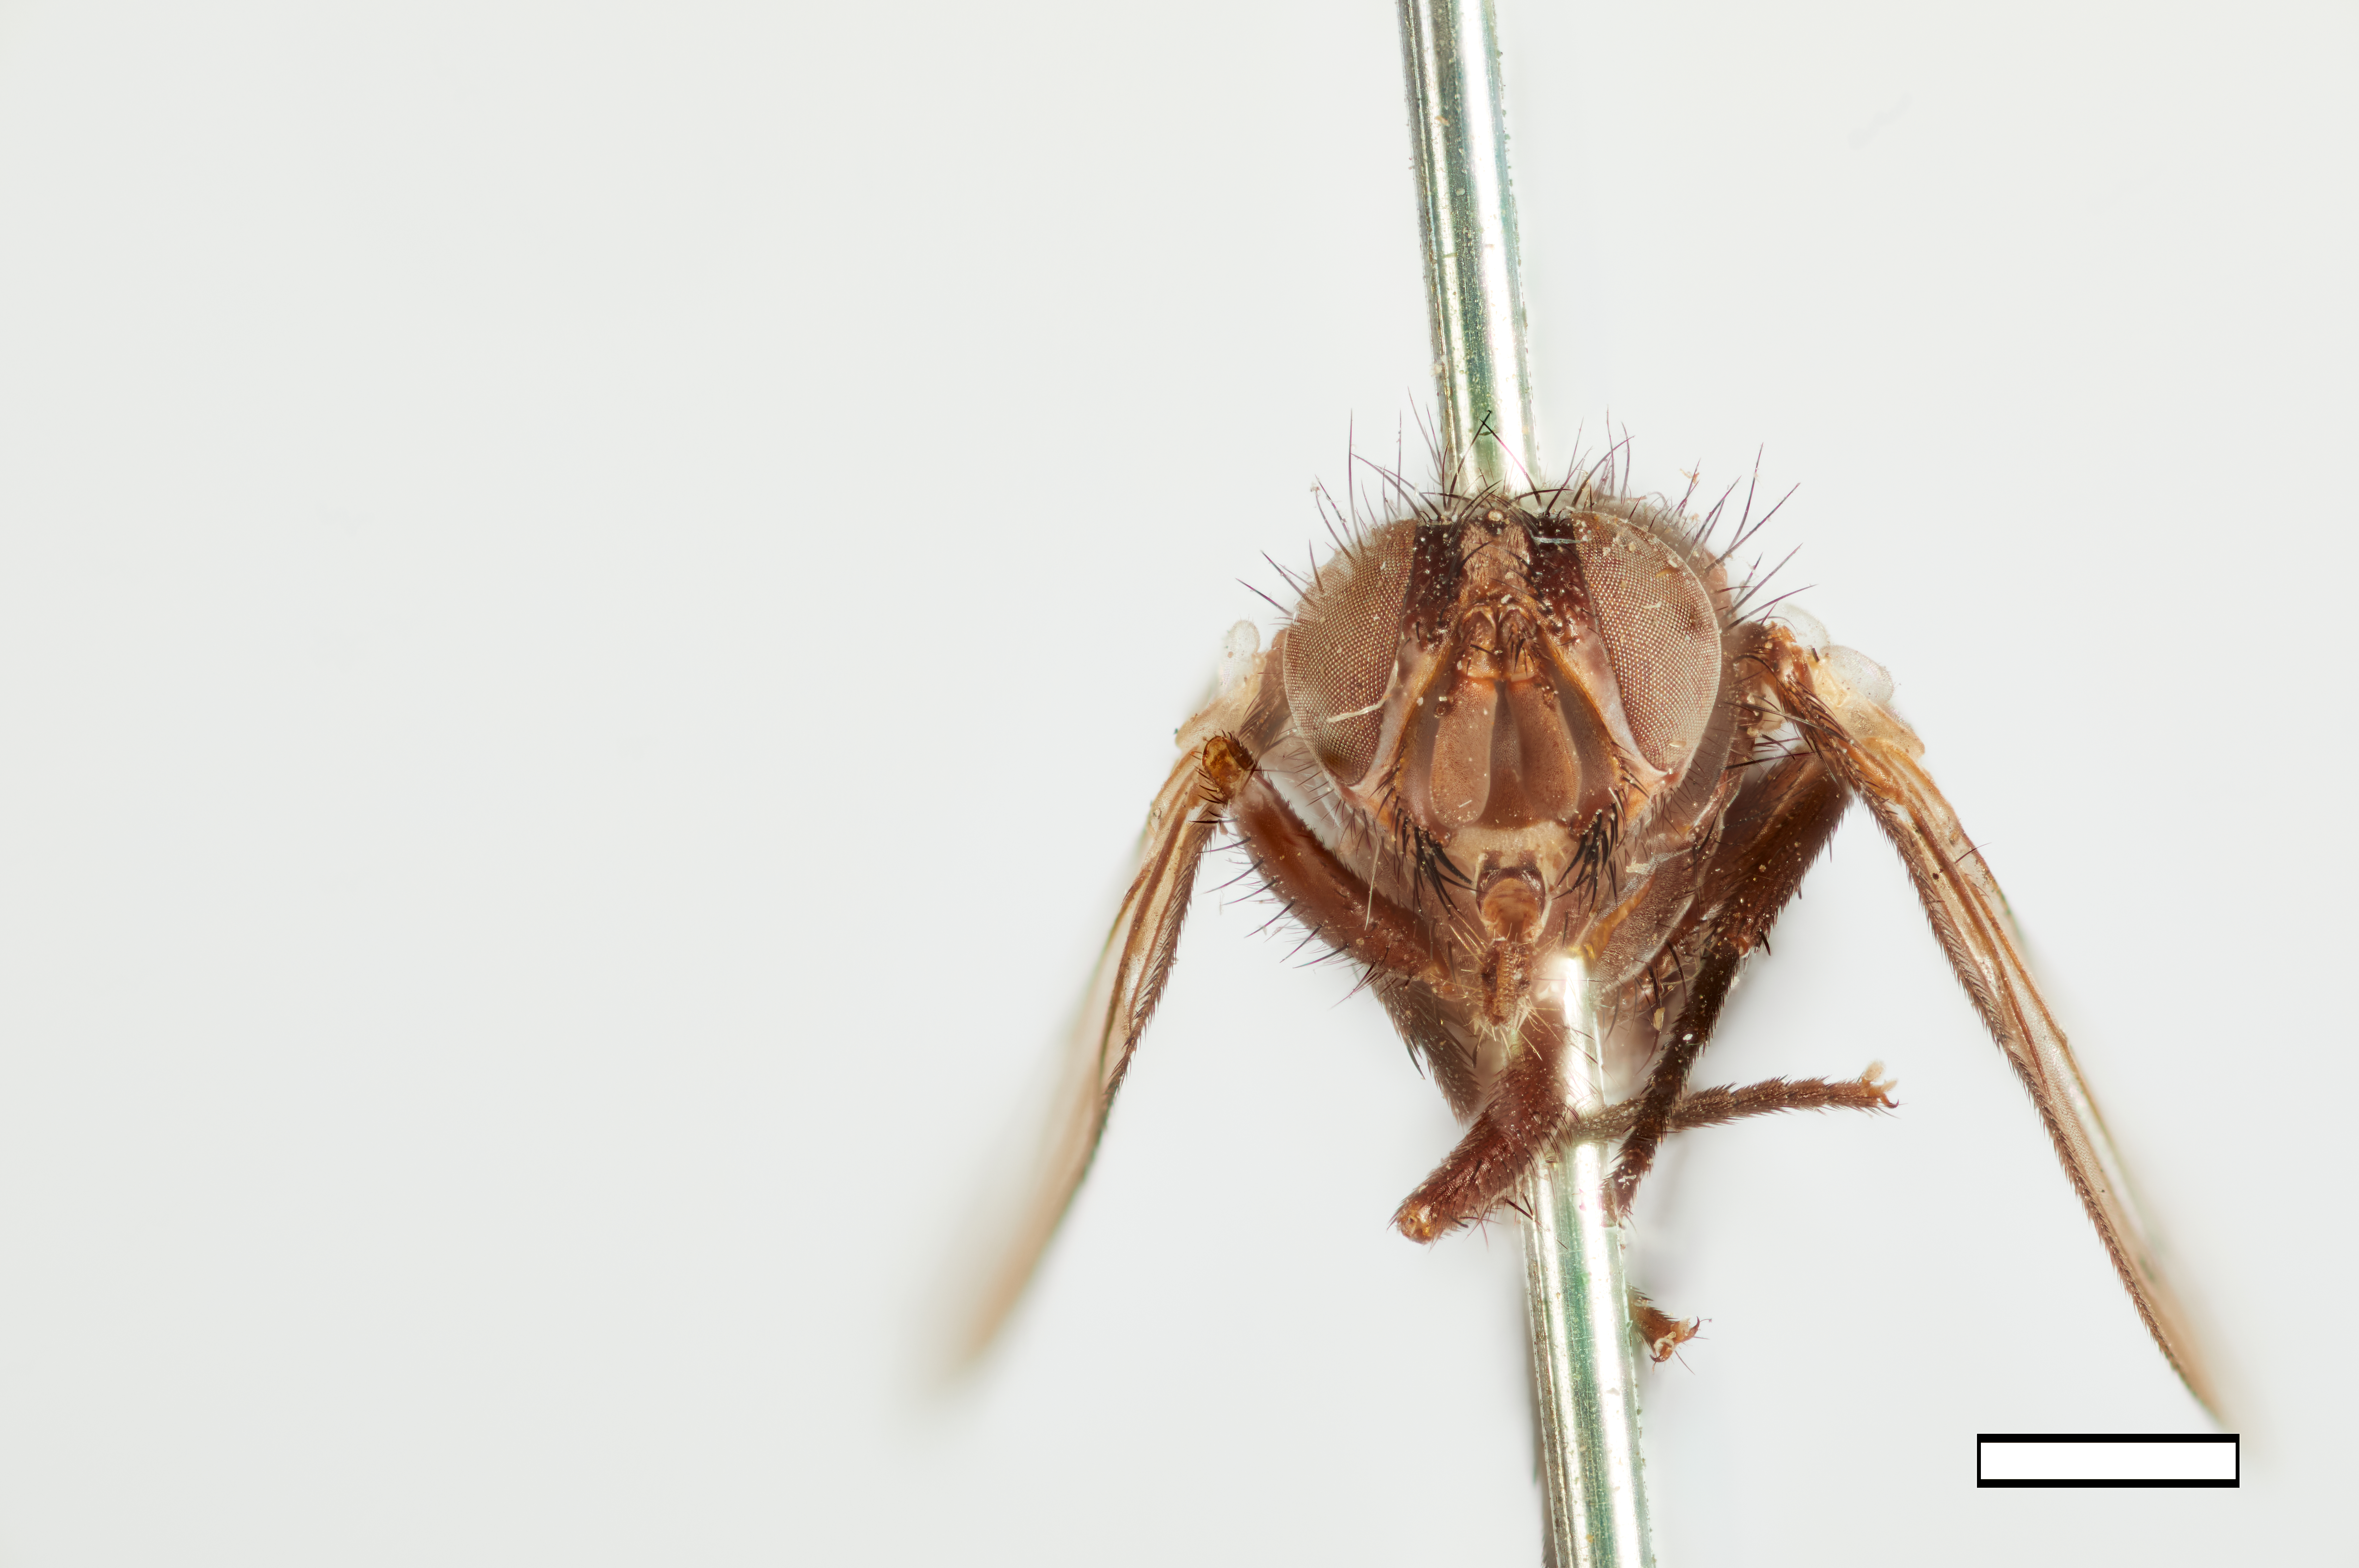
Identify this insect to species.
Pseudapinops nigra
